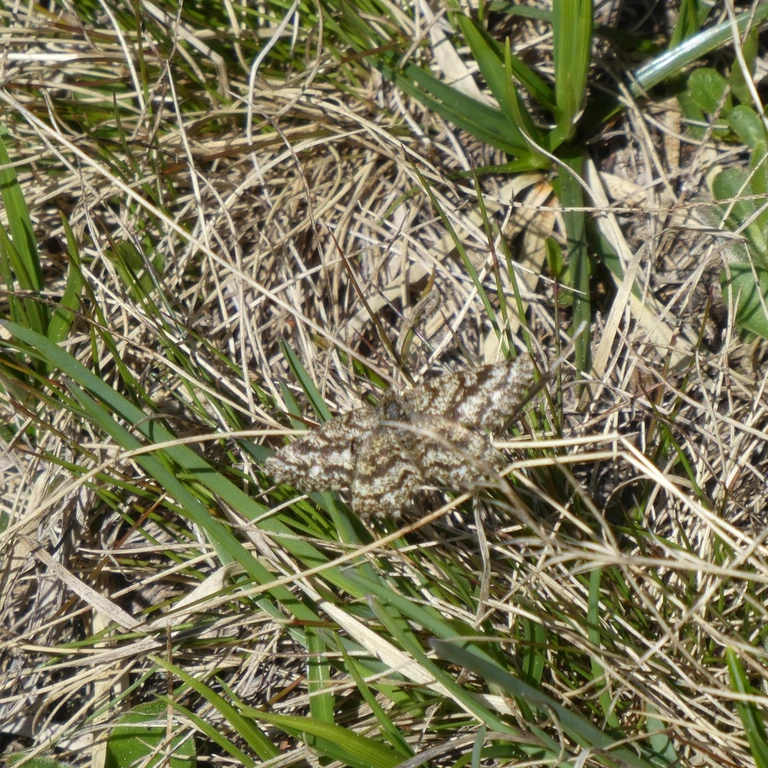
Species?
Ematurga atomaria
